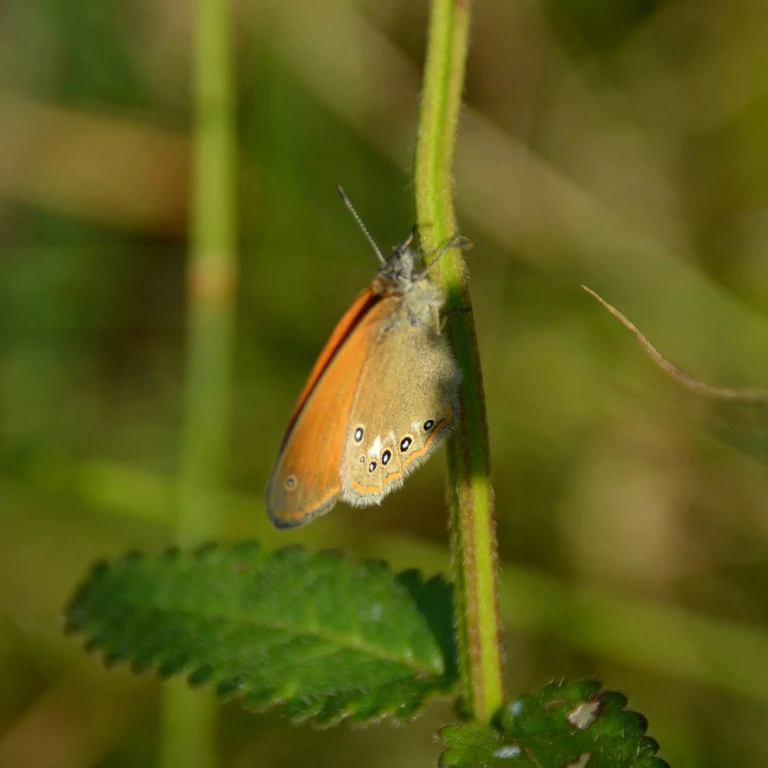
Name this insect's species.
Coenonympha glycerion (also Coenonympha iphis)
